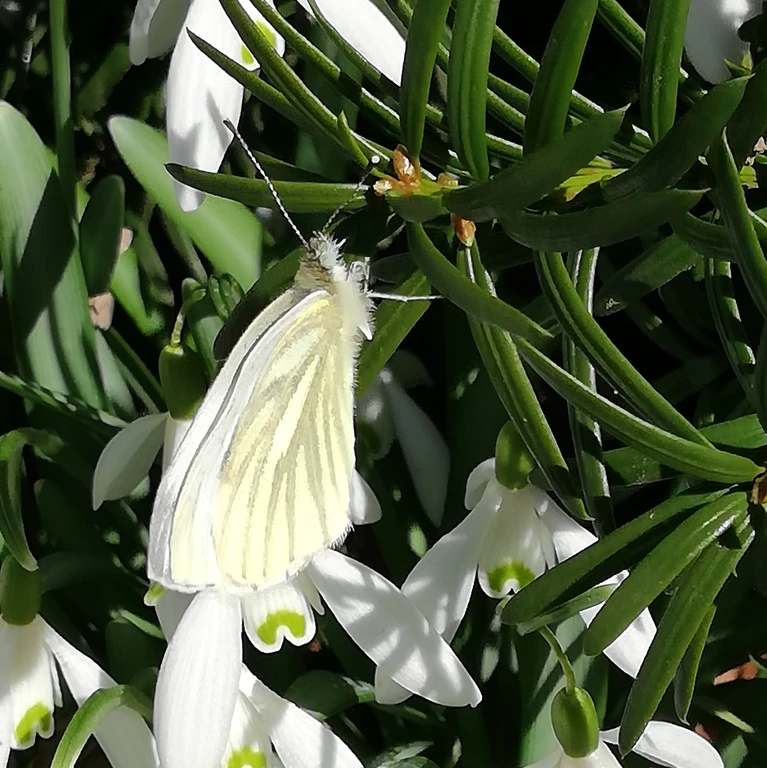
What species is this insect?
Pieris napi
